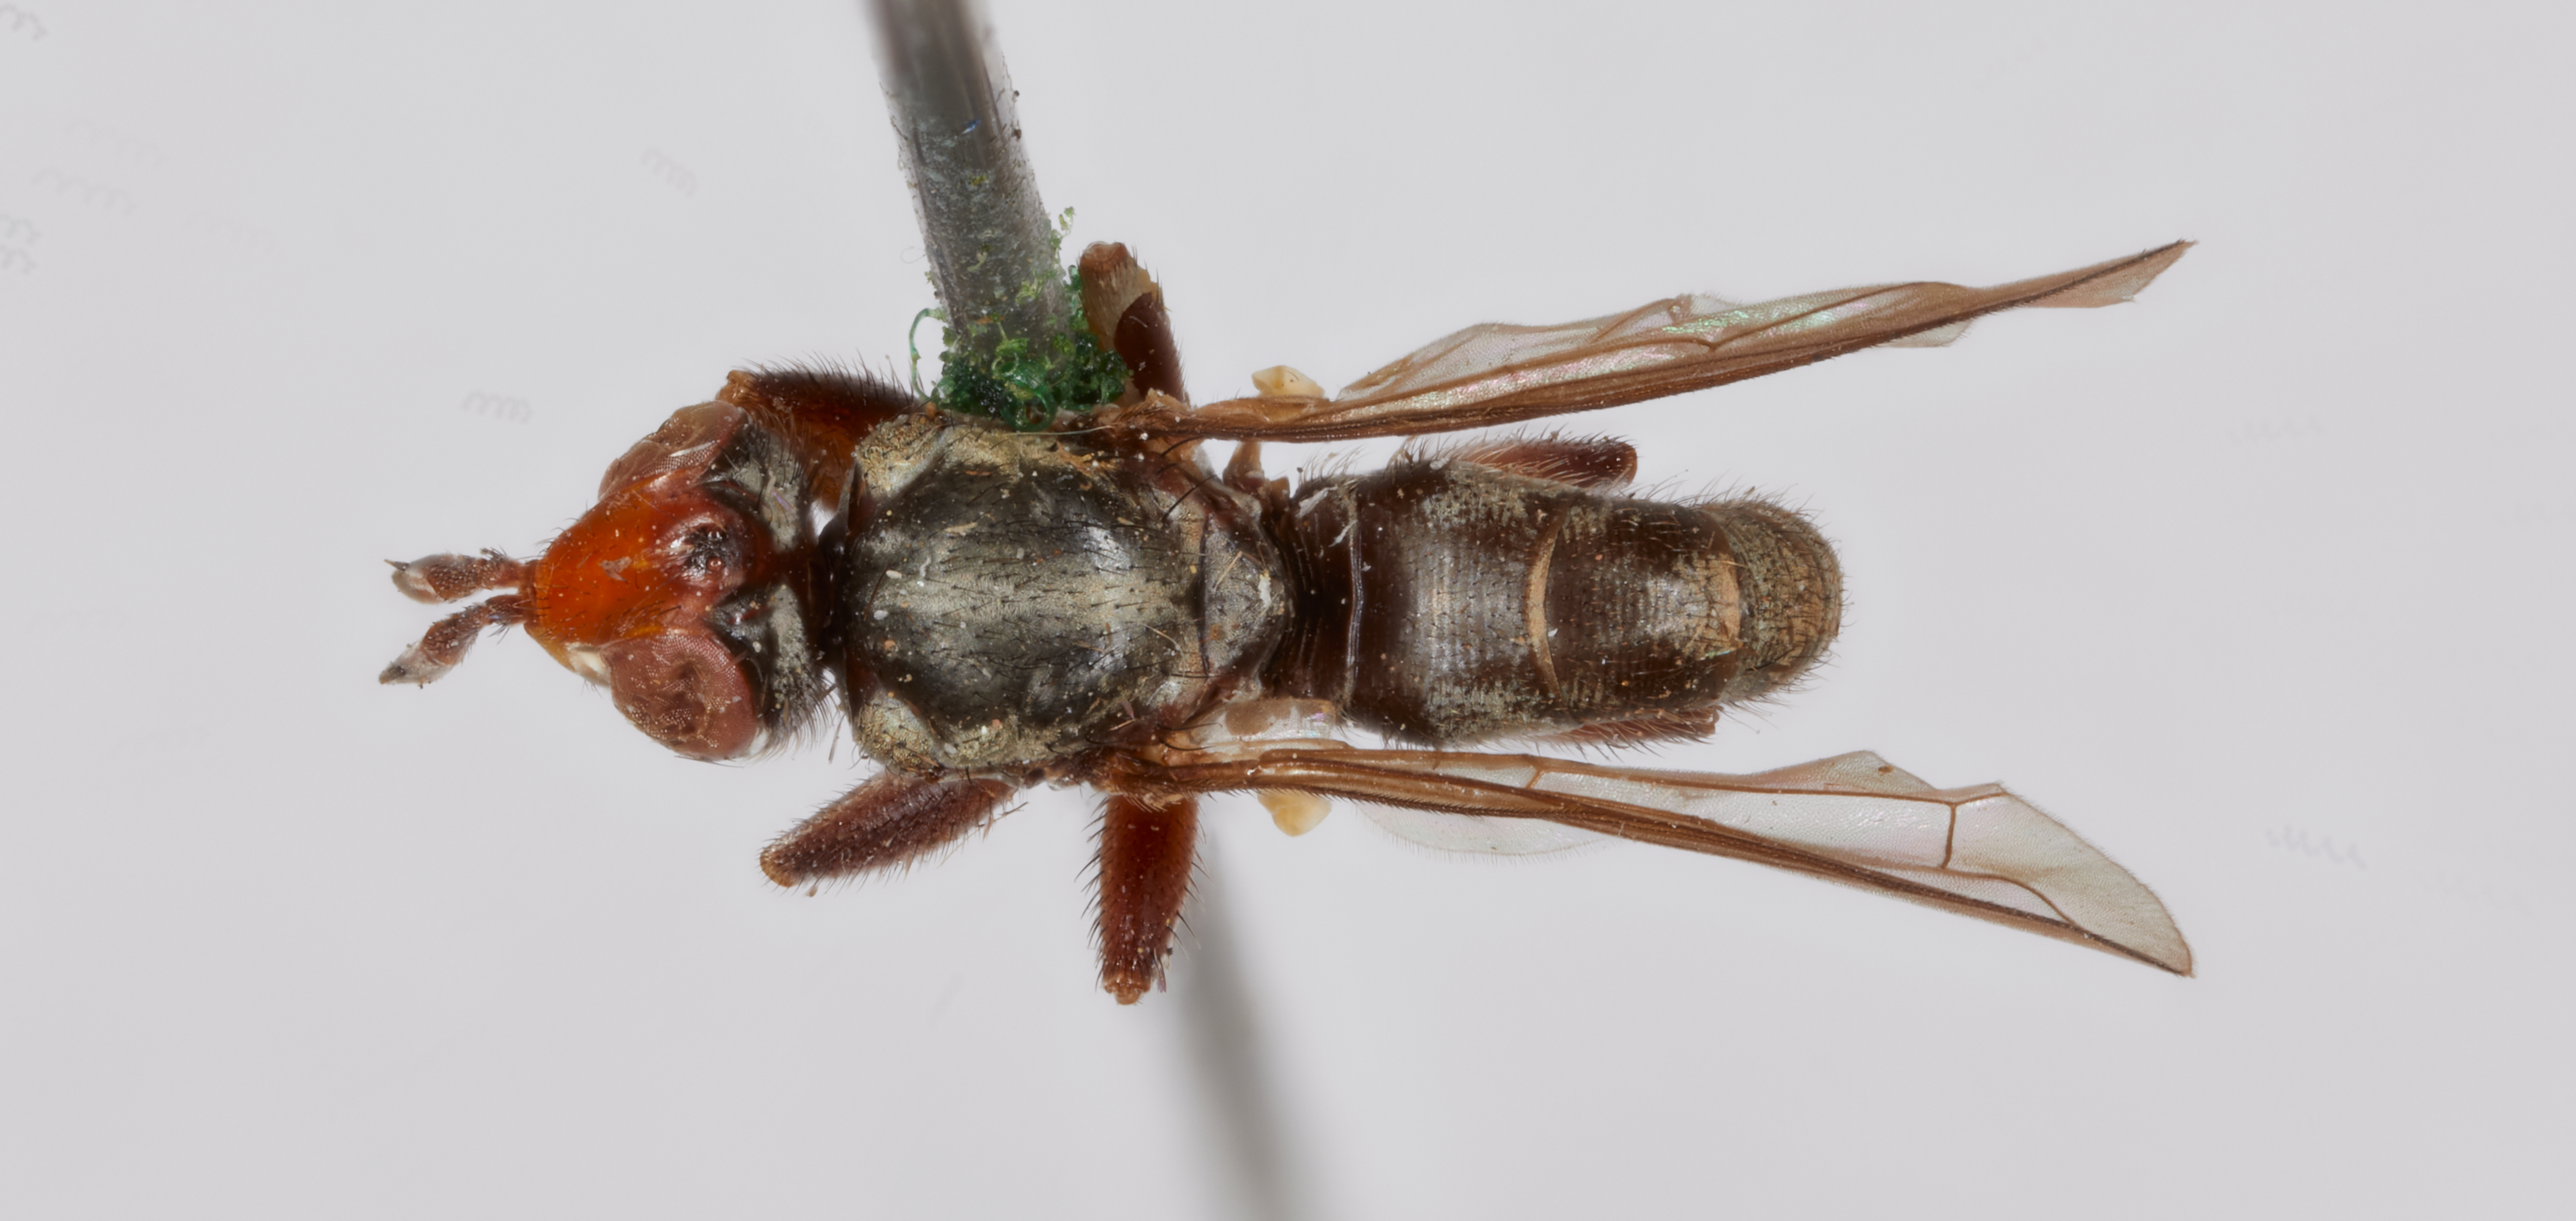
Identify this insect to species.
Thecophora rufifrons
